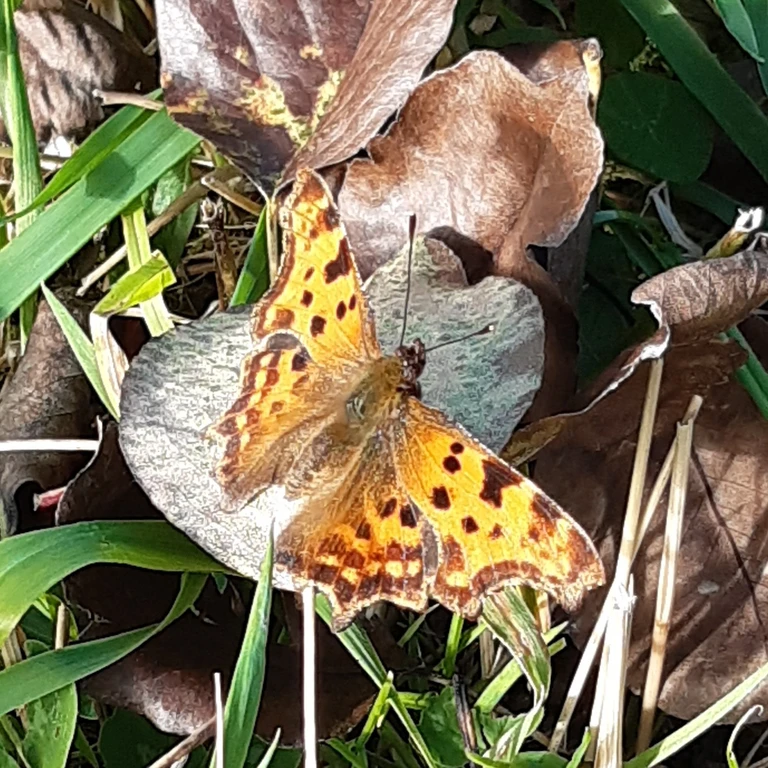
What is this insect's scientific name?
Polygonia c-album
